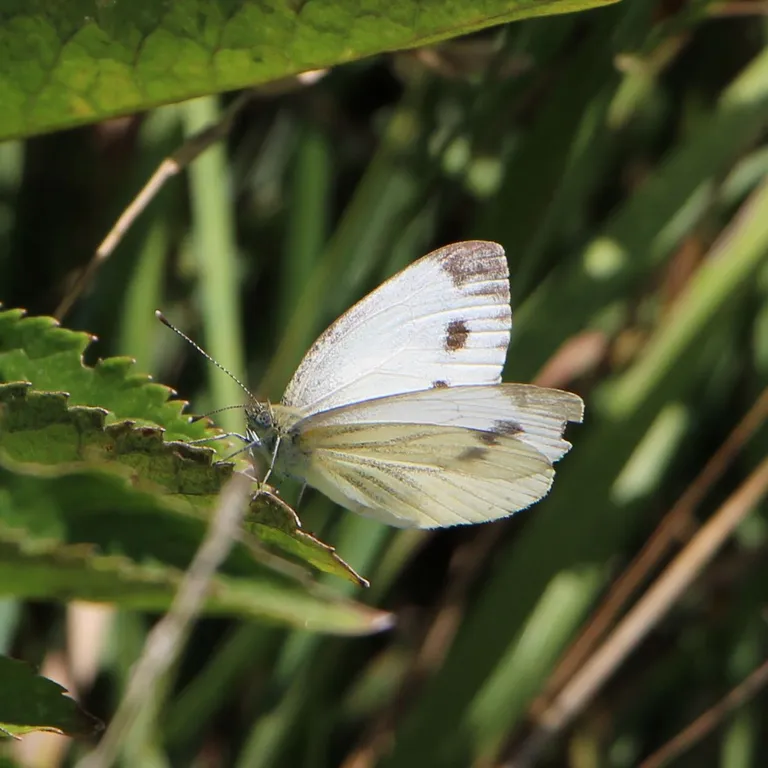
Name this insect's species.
Pieris napi
